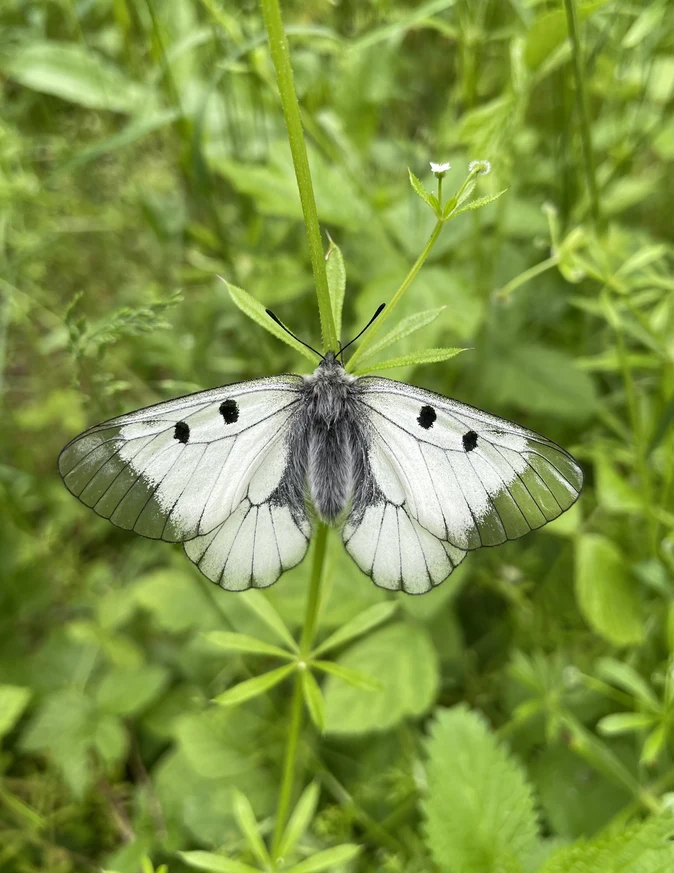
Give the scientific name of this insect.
Parnassius mnemosyne
